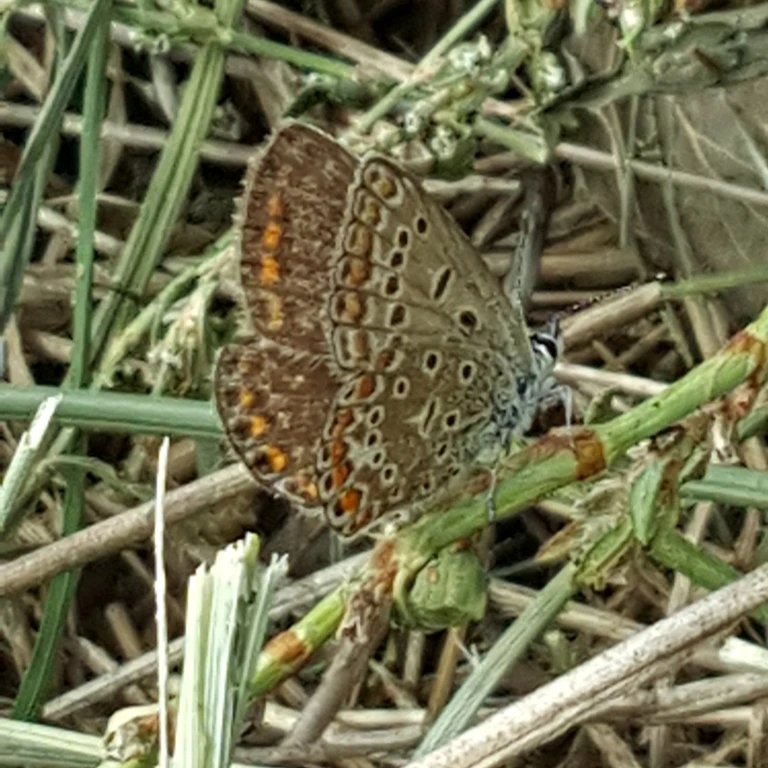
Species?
Polyommatus icarus
